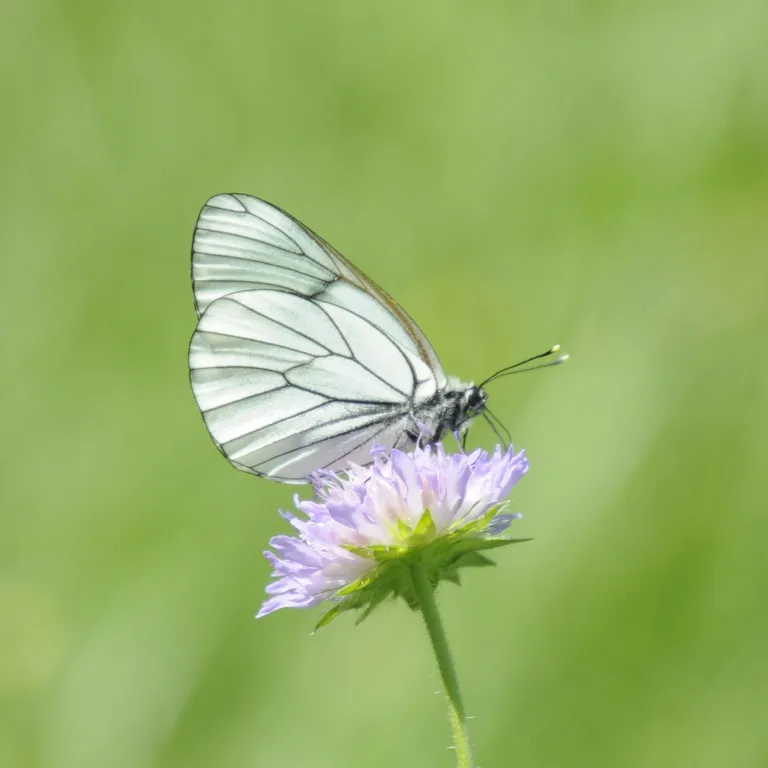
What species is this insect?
Aporia crataegi
